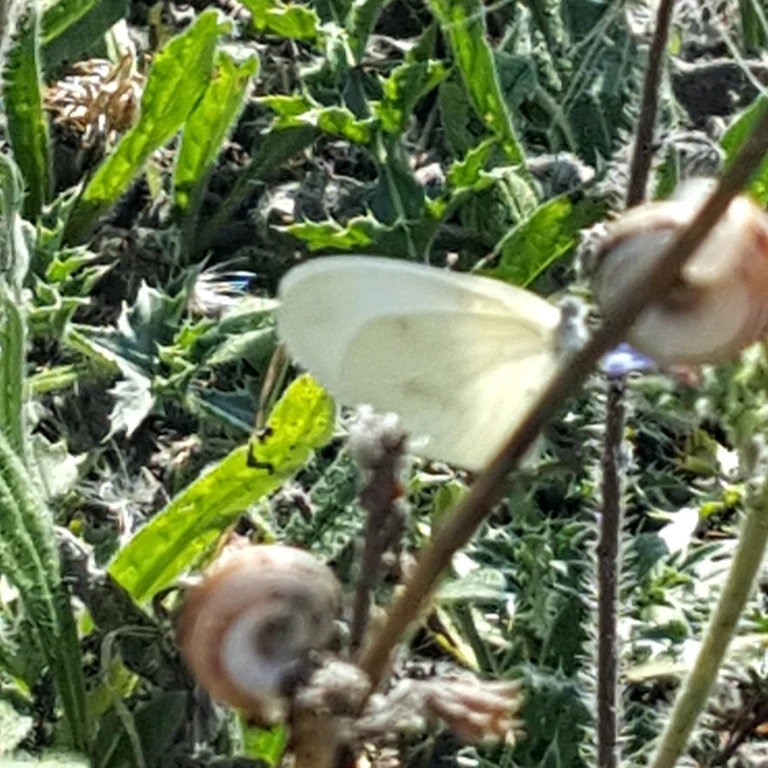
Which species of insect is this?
Leptidea sinapis/juvernica
